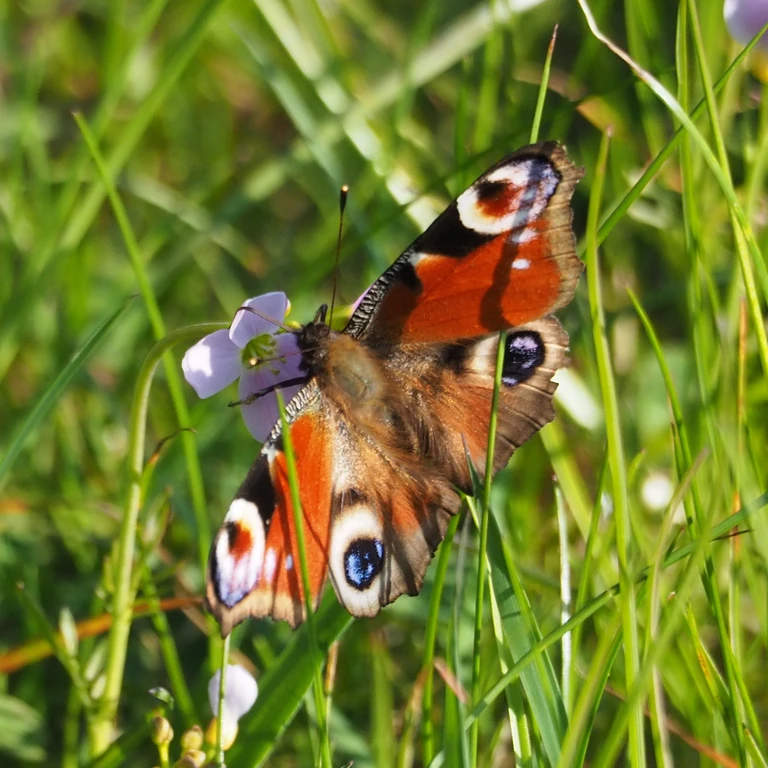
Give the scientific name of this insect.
Aglais io
